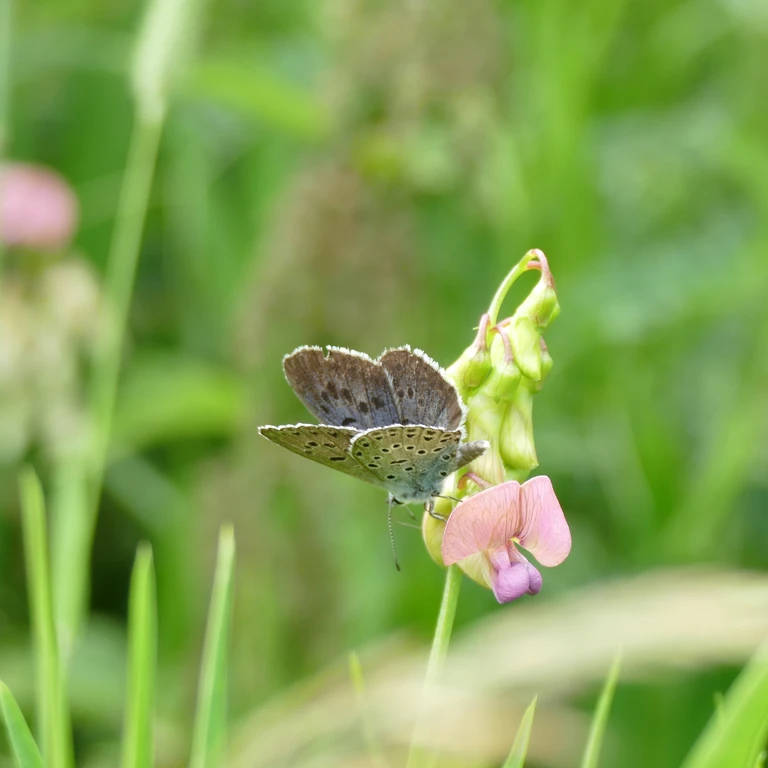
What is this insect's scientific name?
Phengaris arion (also Maculinea arion)
